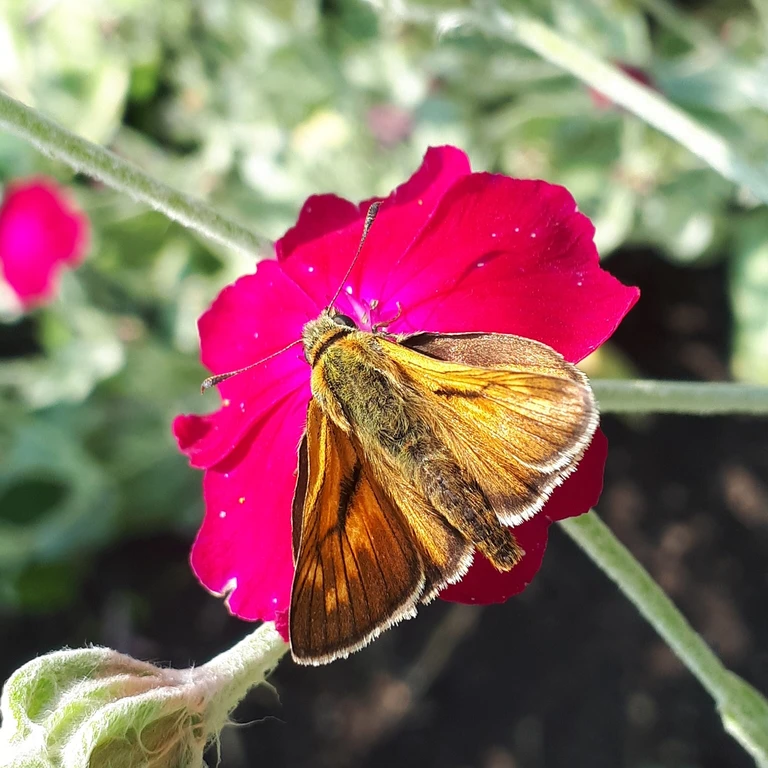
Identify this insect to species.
Ochlodes sylvanus (also Ochlodes venata)
